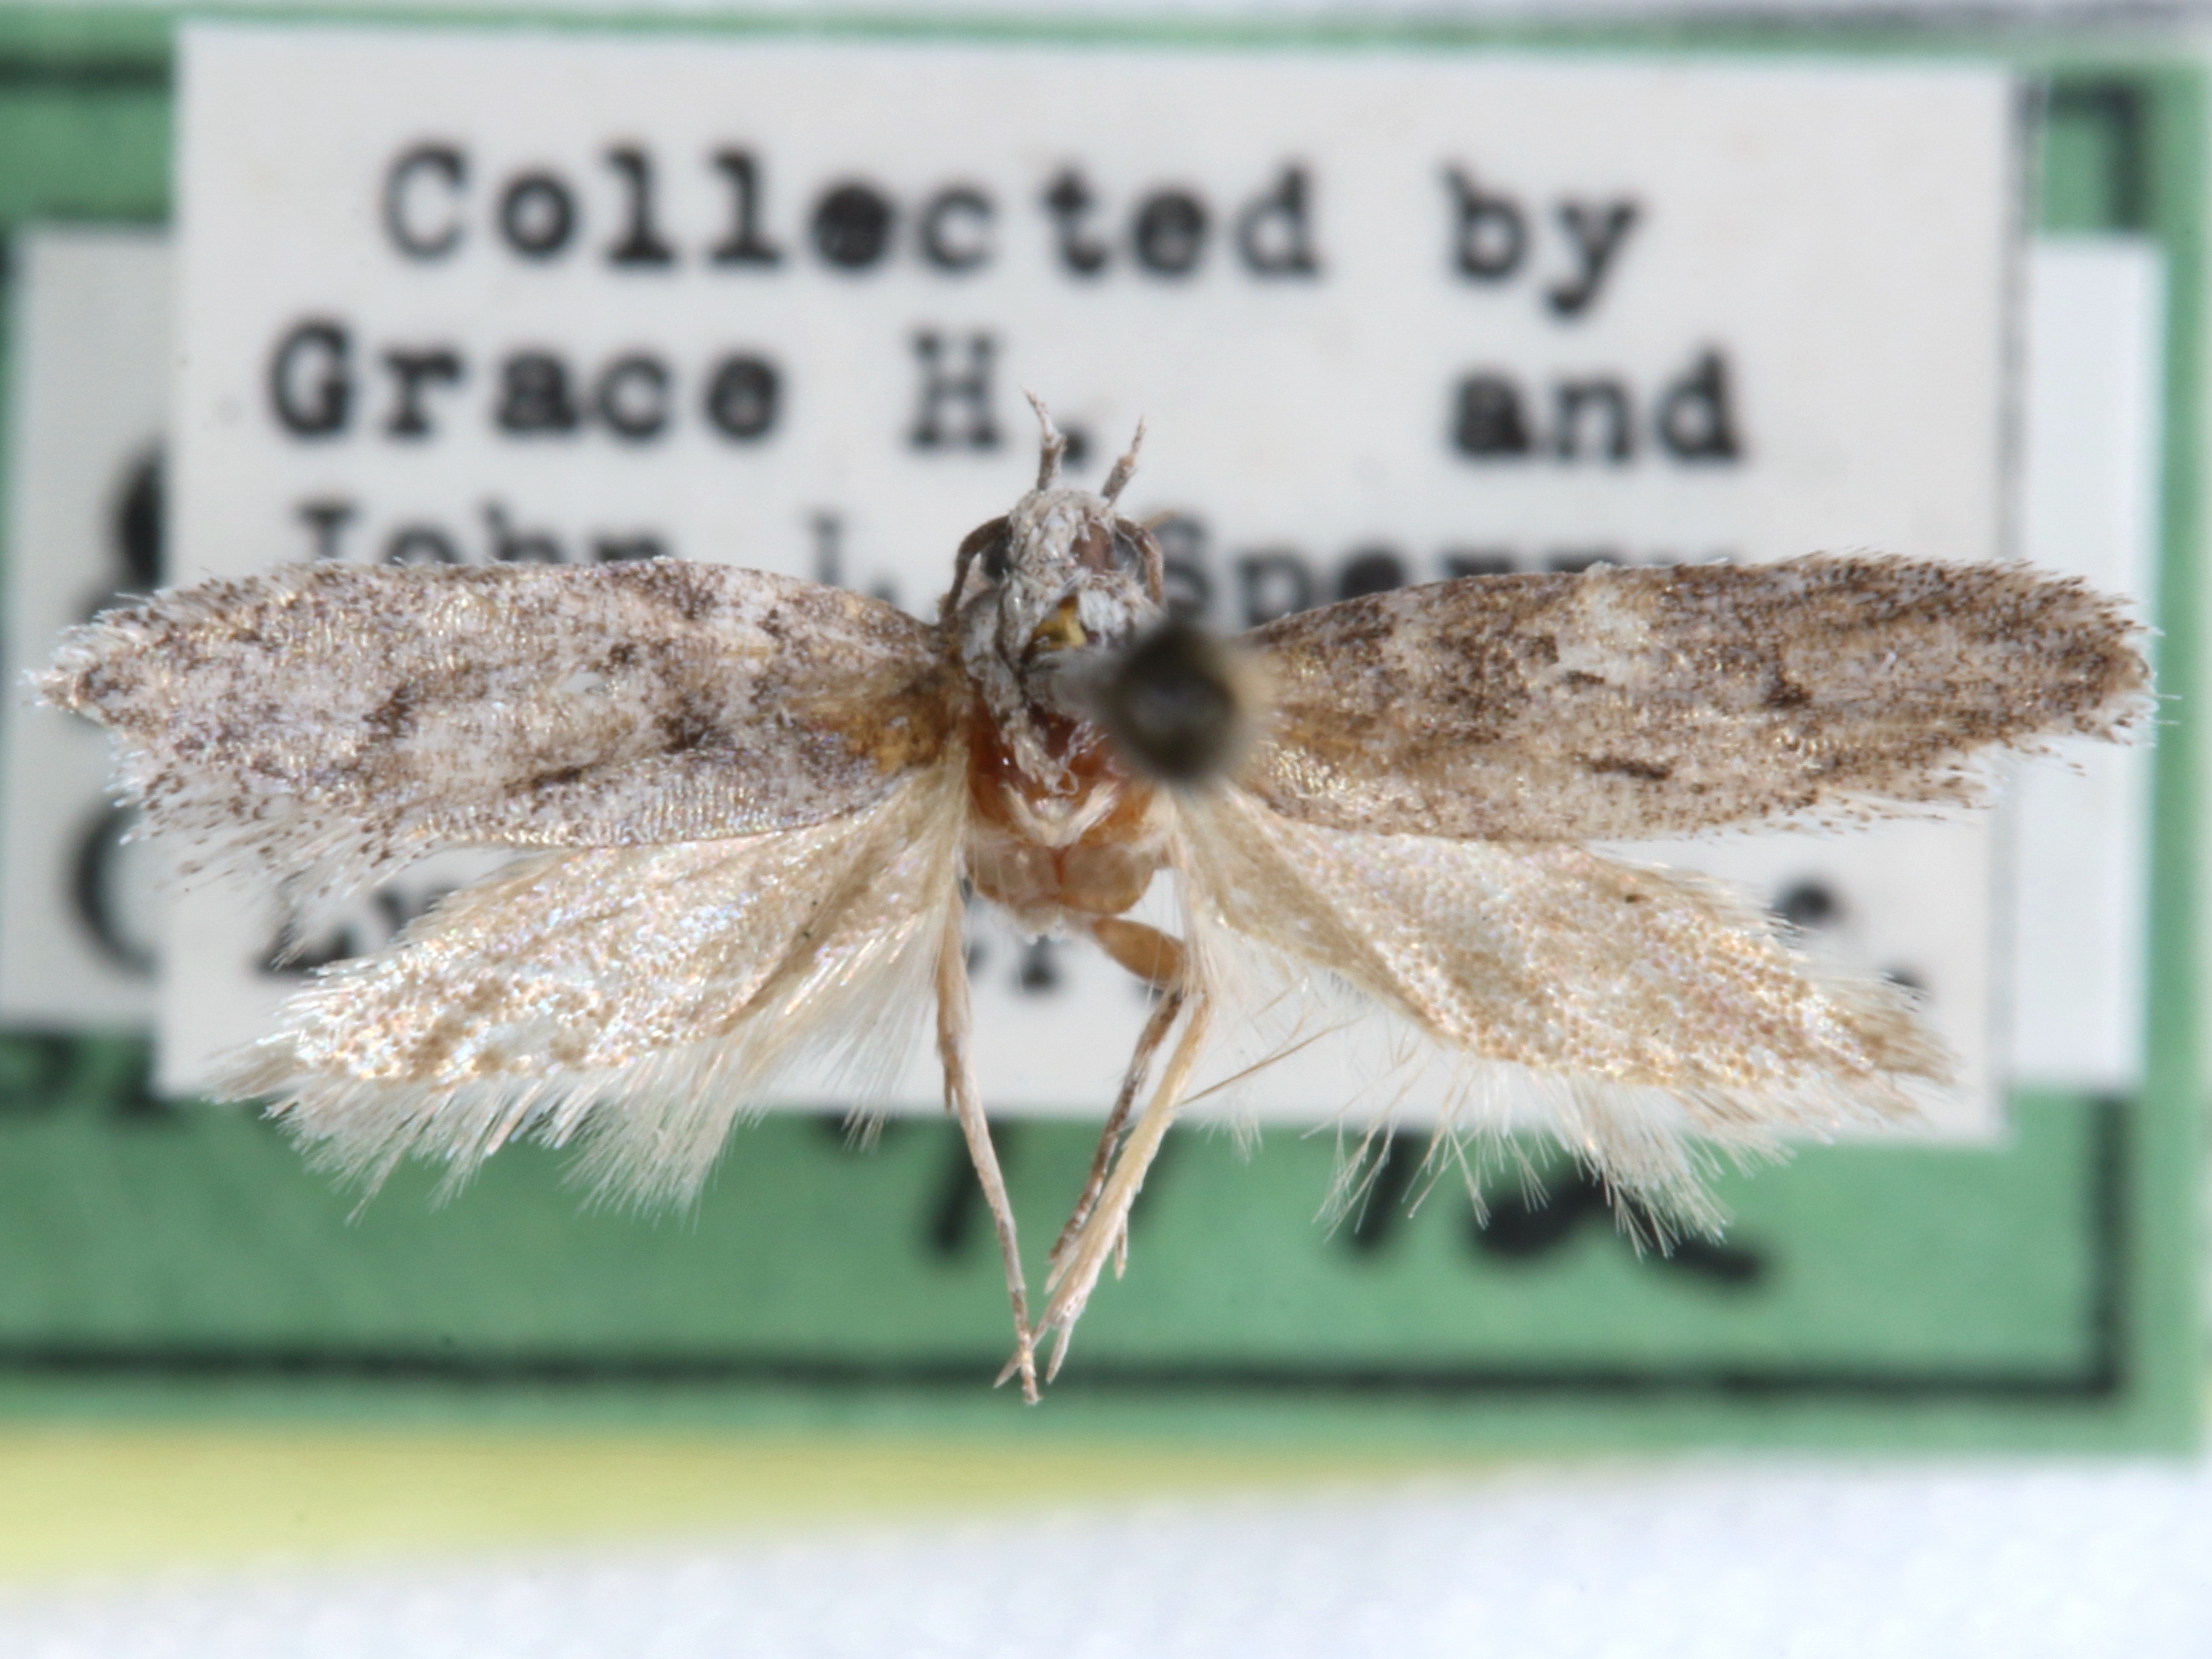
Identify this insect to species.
Anoncia alboligula
